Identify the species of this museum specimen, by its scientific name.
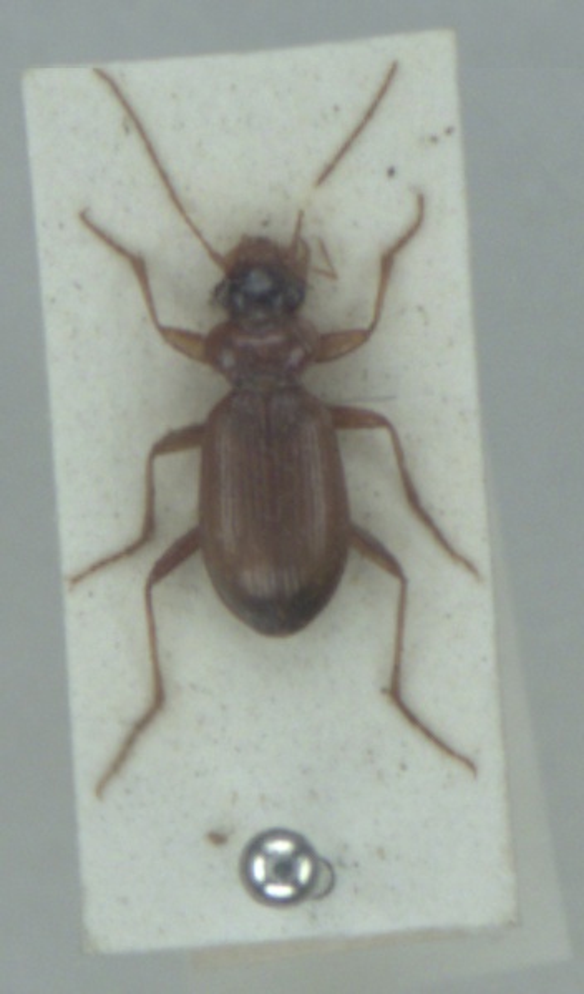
Leistus terminatus
